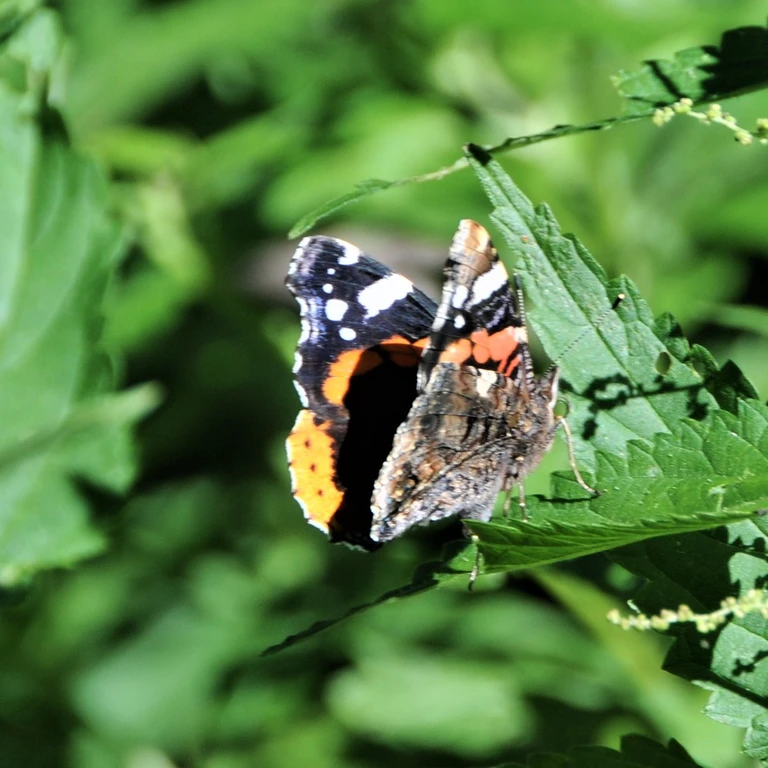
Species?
Vanessa atalanta
